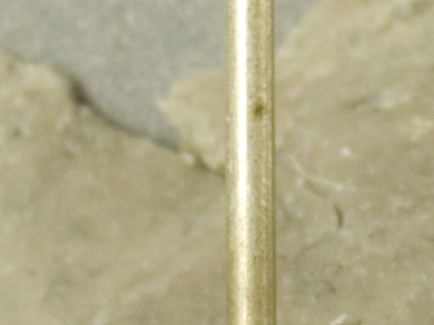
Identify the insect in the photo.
Crematogaster brevispinosa
